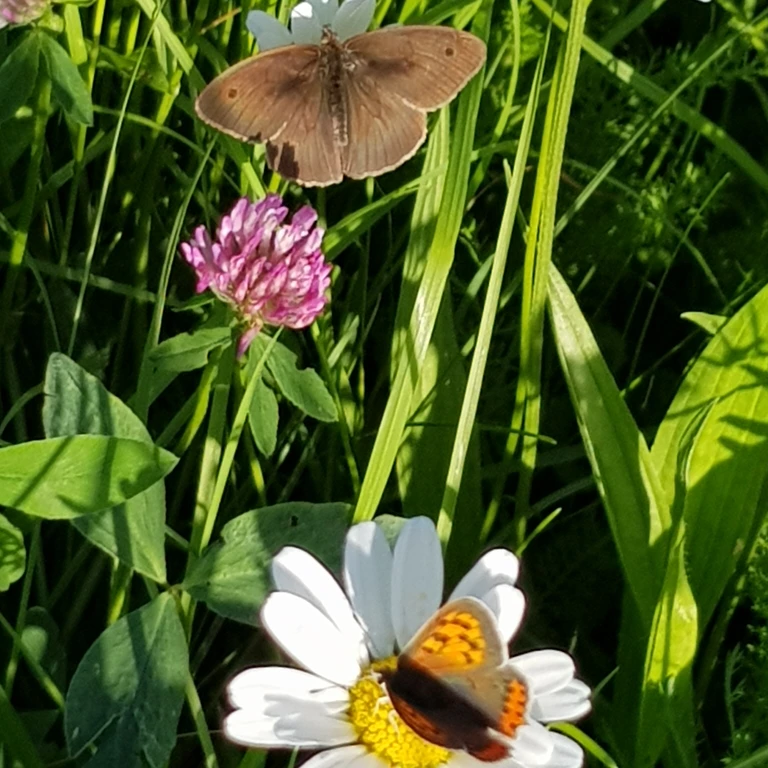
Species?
Lycaena phlaeas
